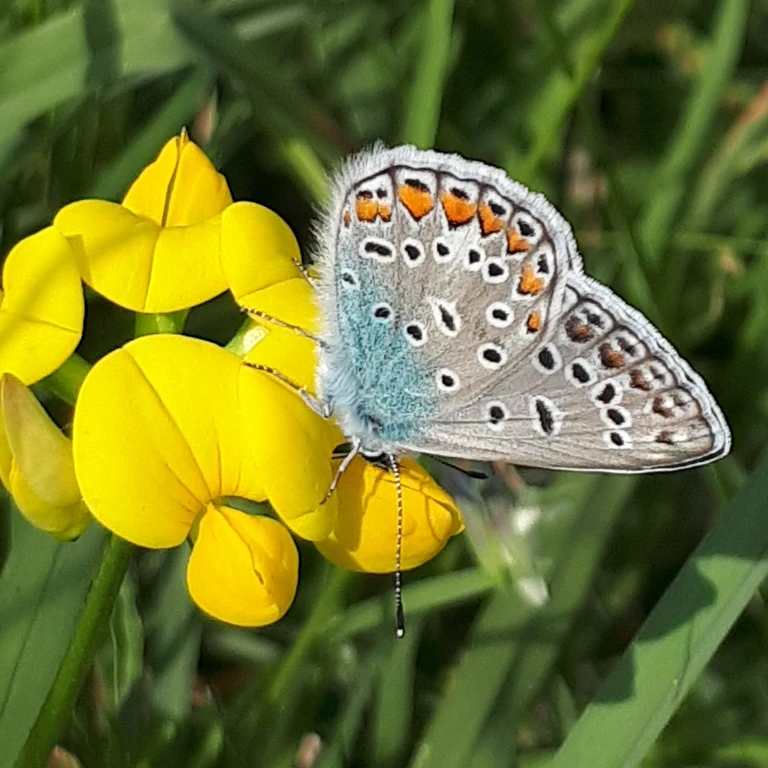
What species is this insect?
Polyommatus icarus
